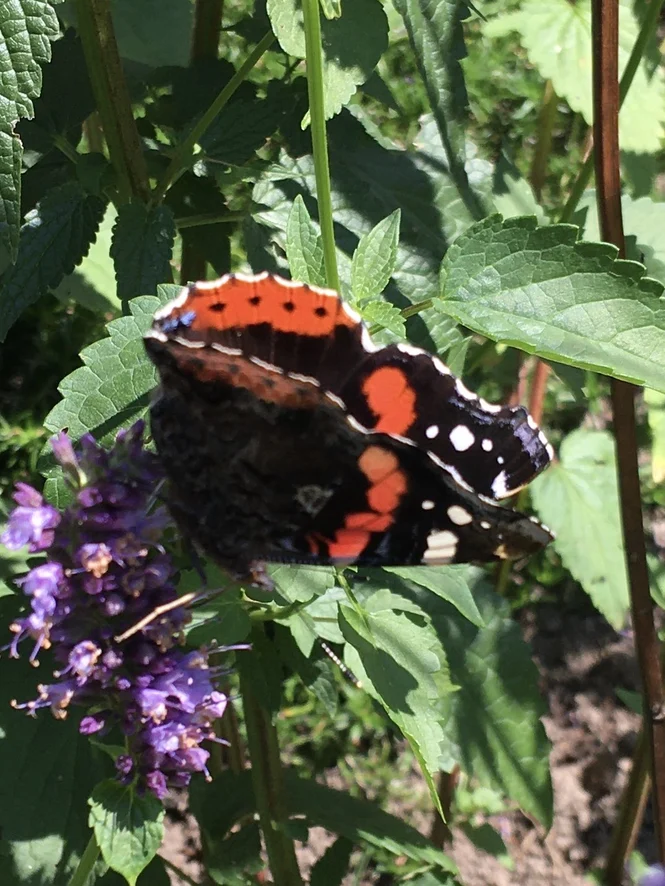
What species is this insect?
Vanessa atalanta
